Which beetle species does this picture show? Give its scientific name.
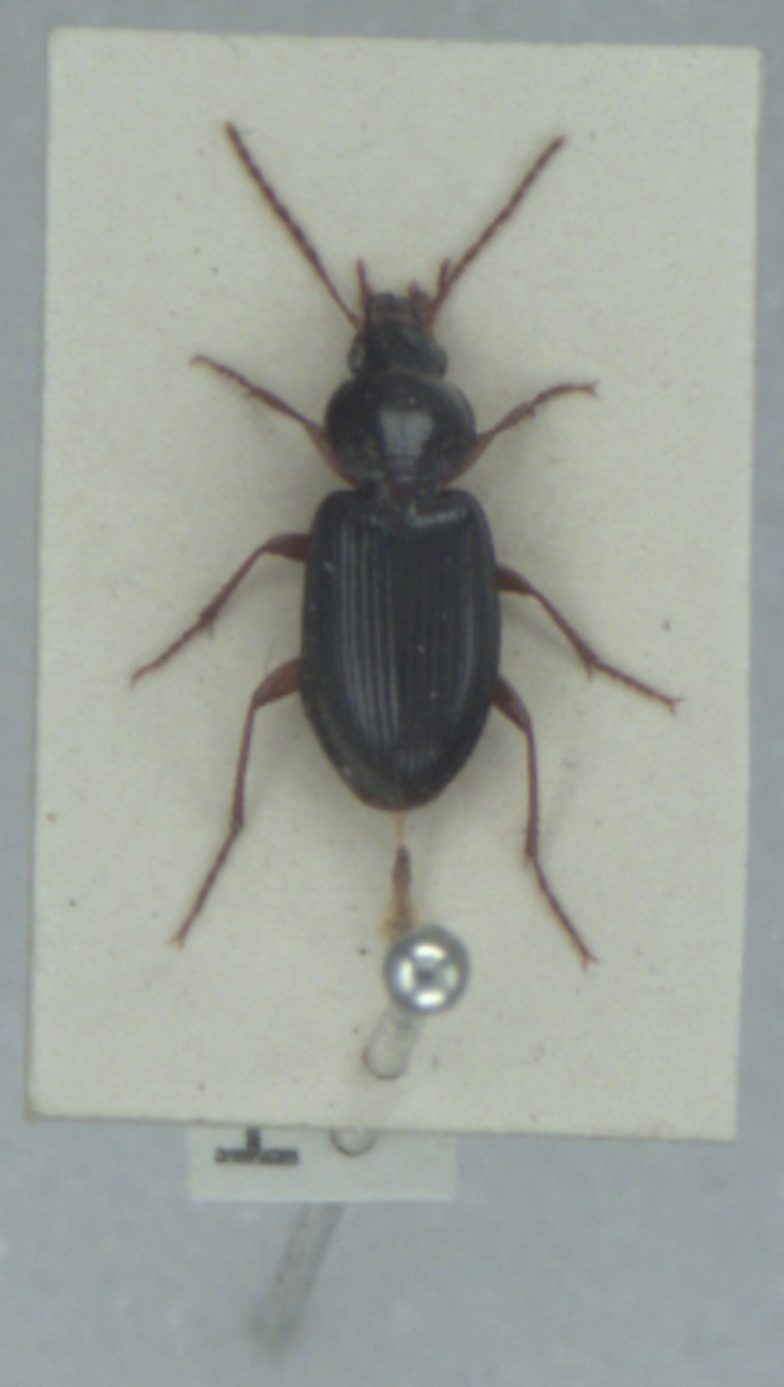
Synuchus vivalis
